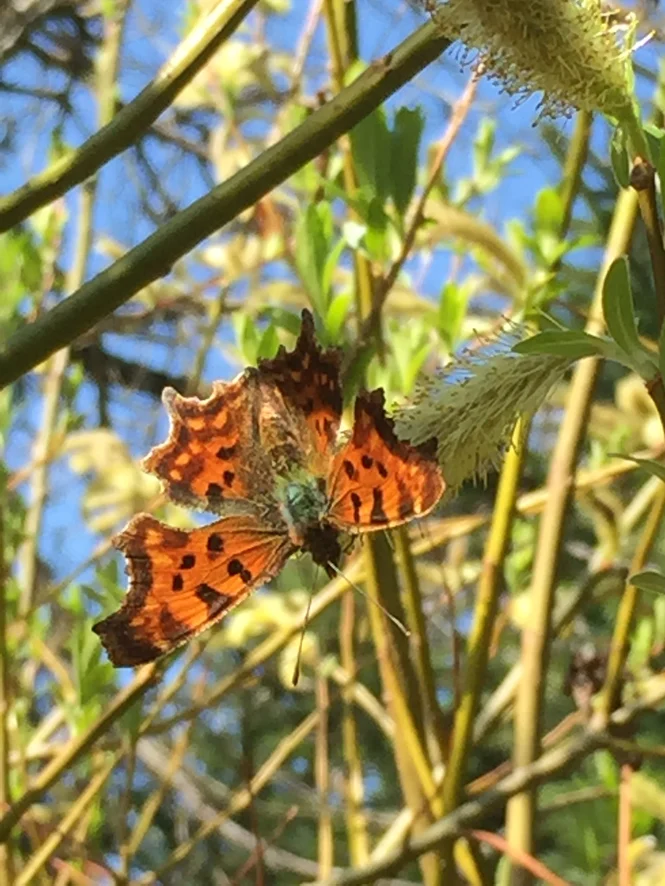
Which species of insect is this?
Polygonia c-album
